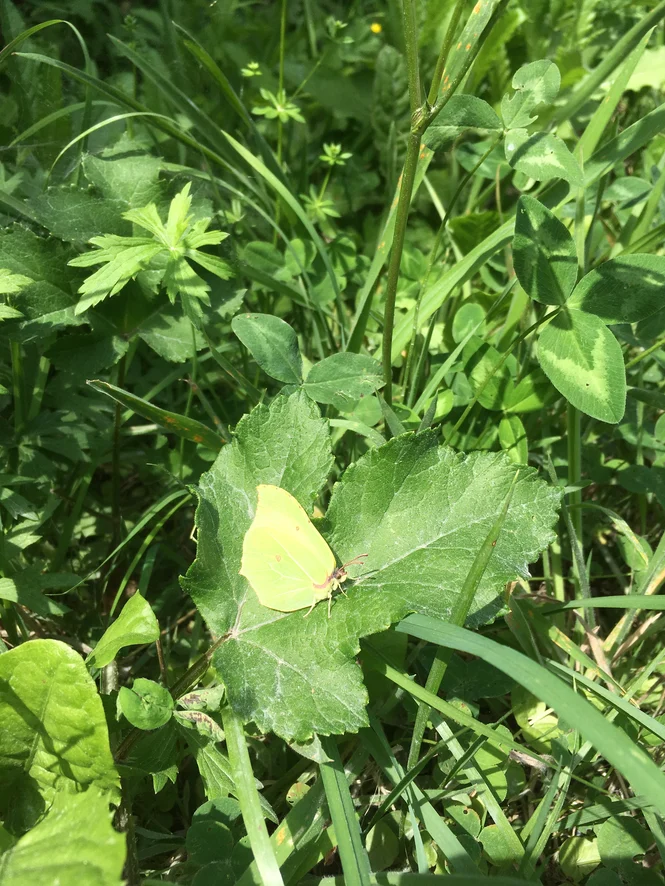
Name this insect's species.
Gonepteryx rhamni
